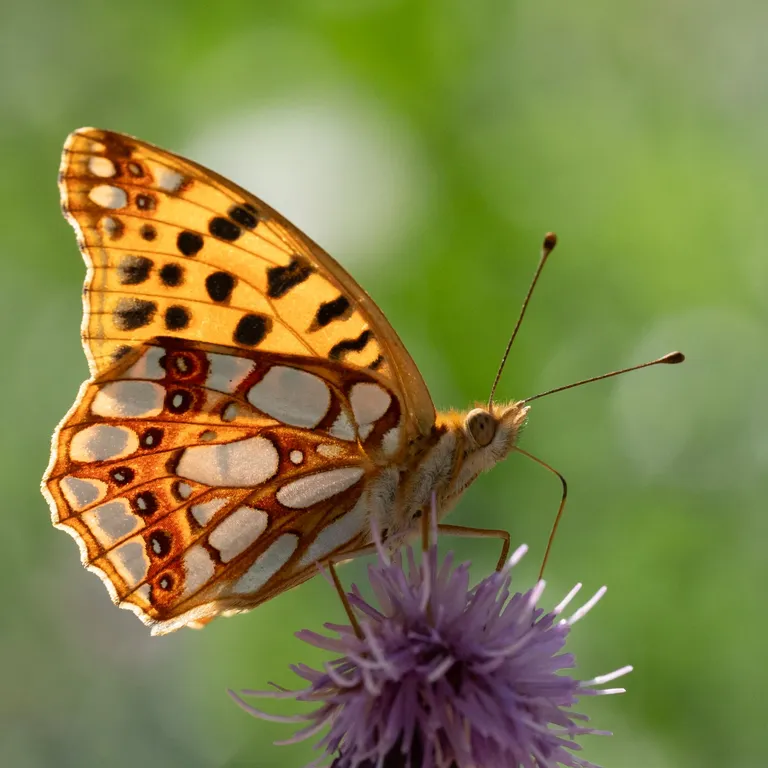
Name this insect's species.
Issoria lathonia
